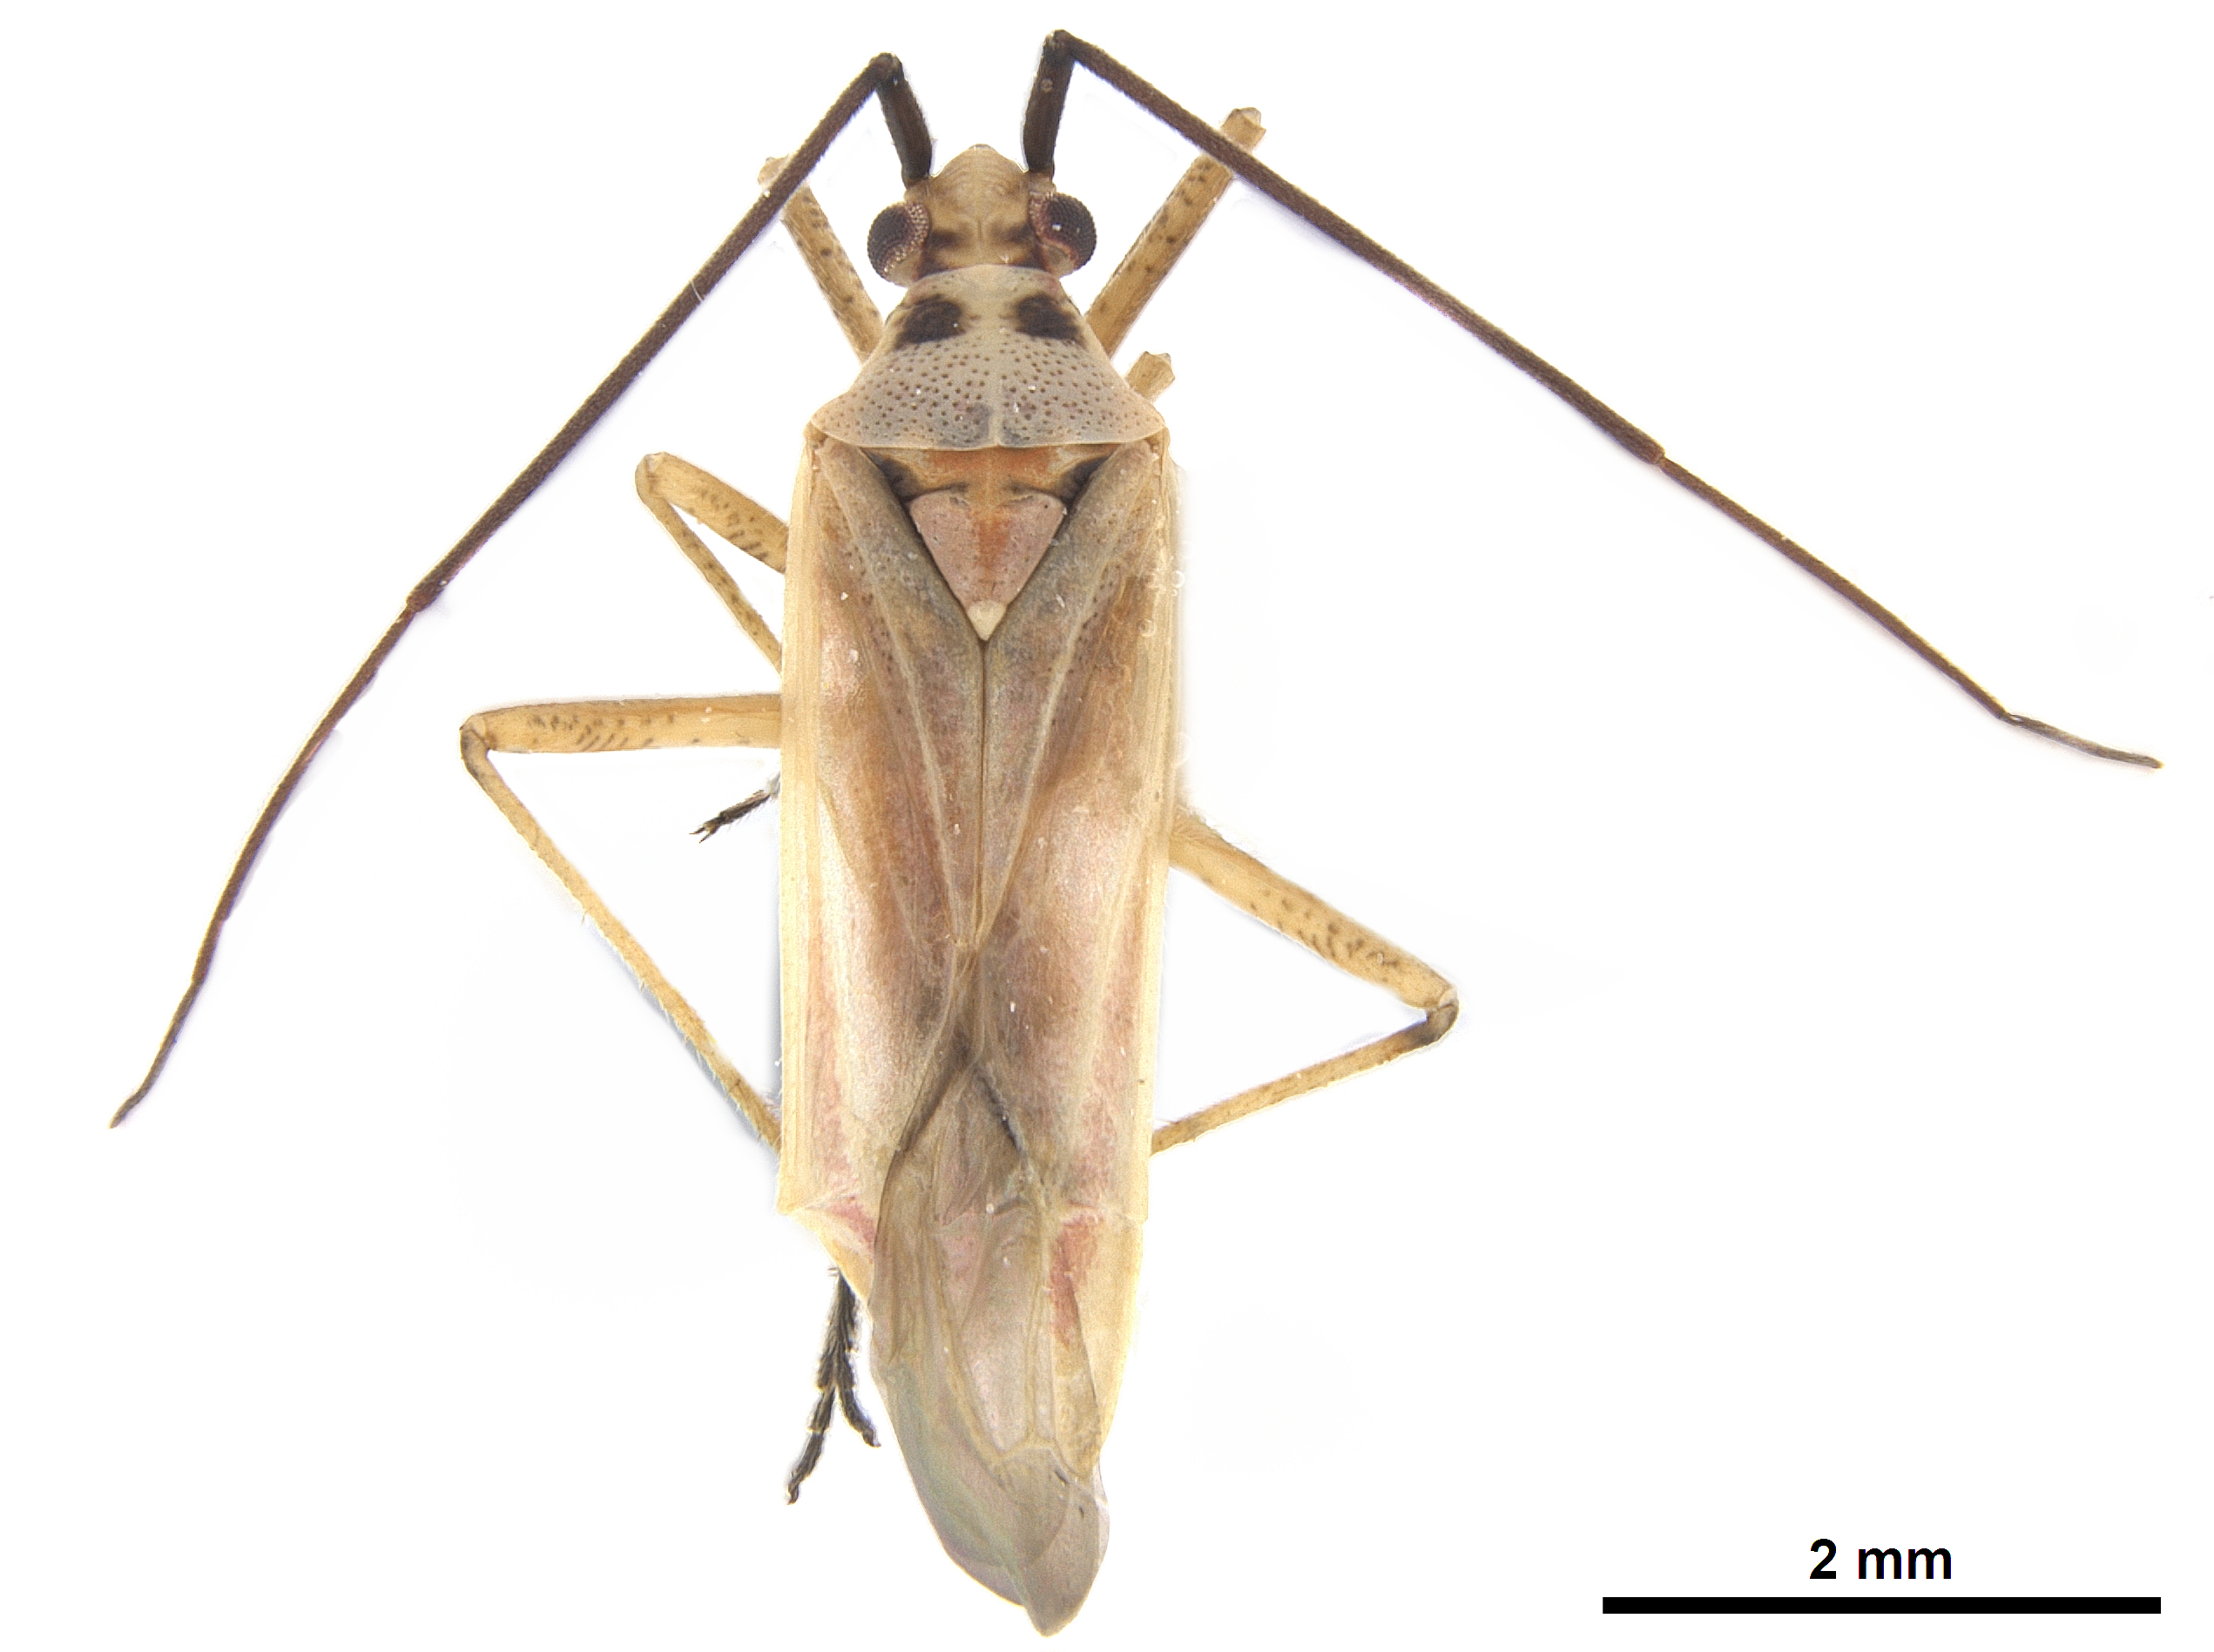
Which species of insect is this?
Autumnimiris rubicundus
